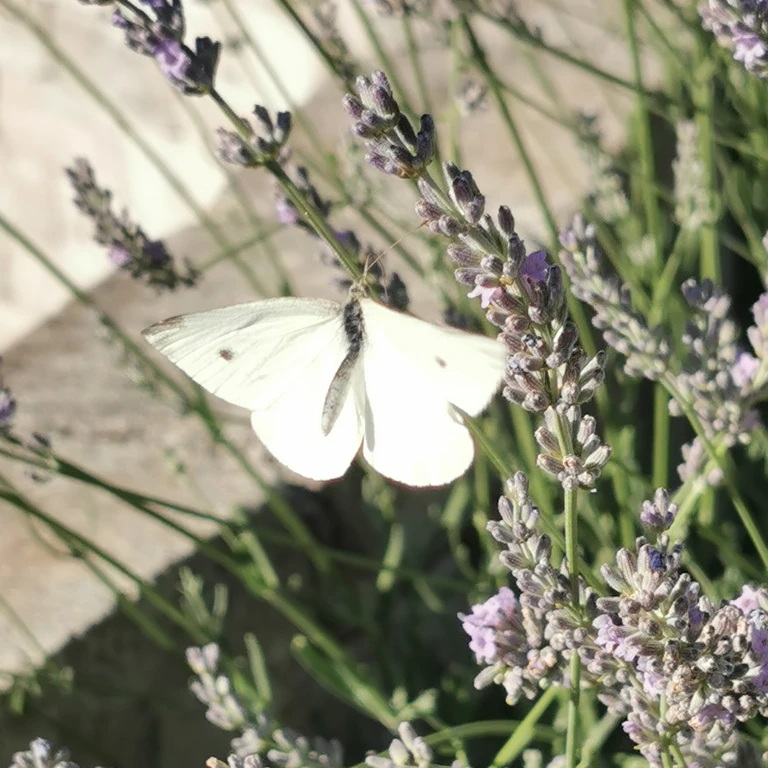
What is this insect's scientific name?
Pieris rapae
